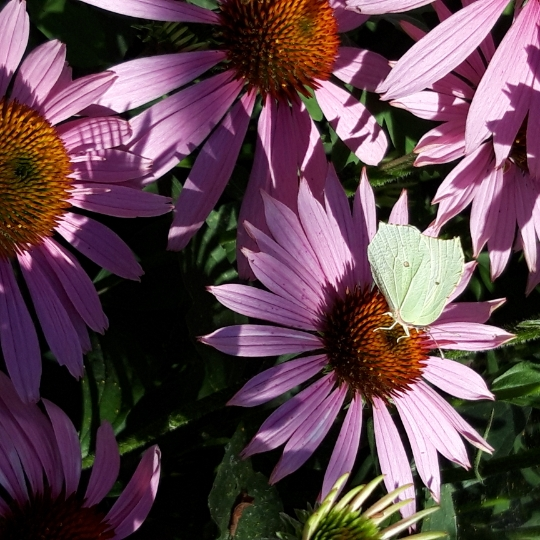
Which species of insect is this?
Gonepteryx rhamni
